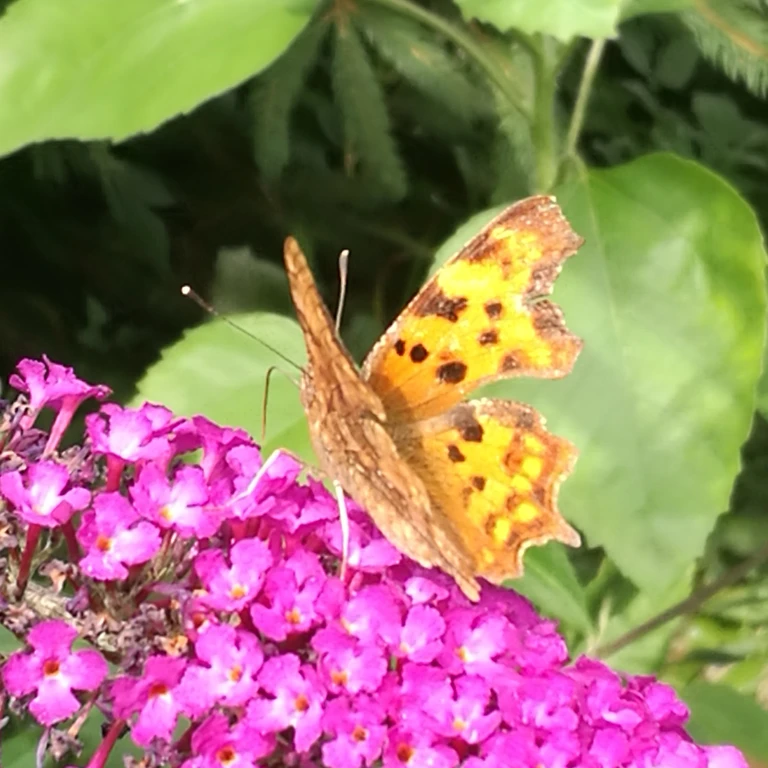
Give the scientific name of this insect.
Polygonia c-album
